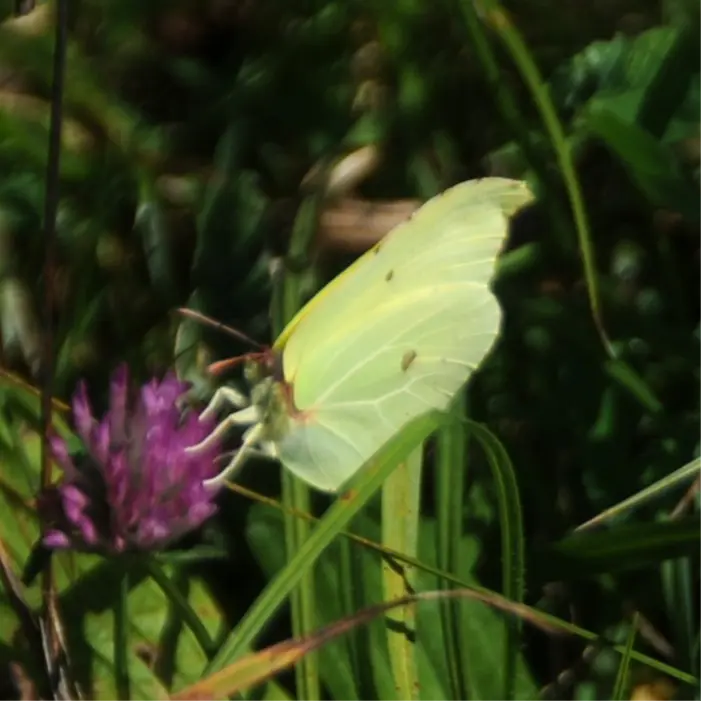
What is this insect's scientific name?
Gonepteryx rhamni
